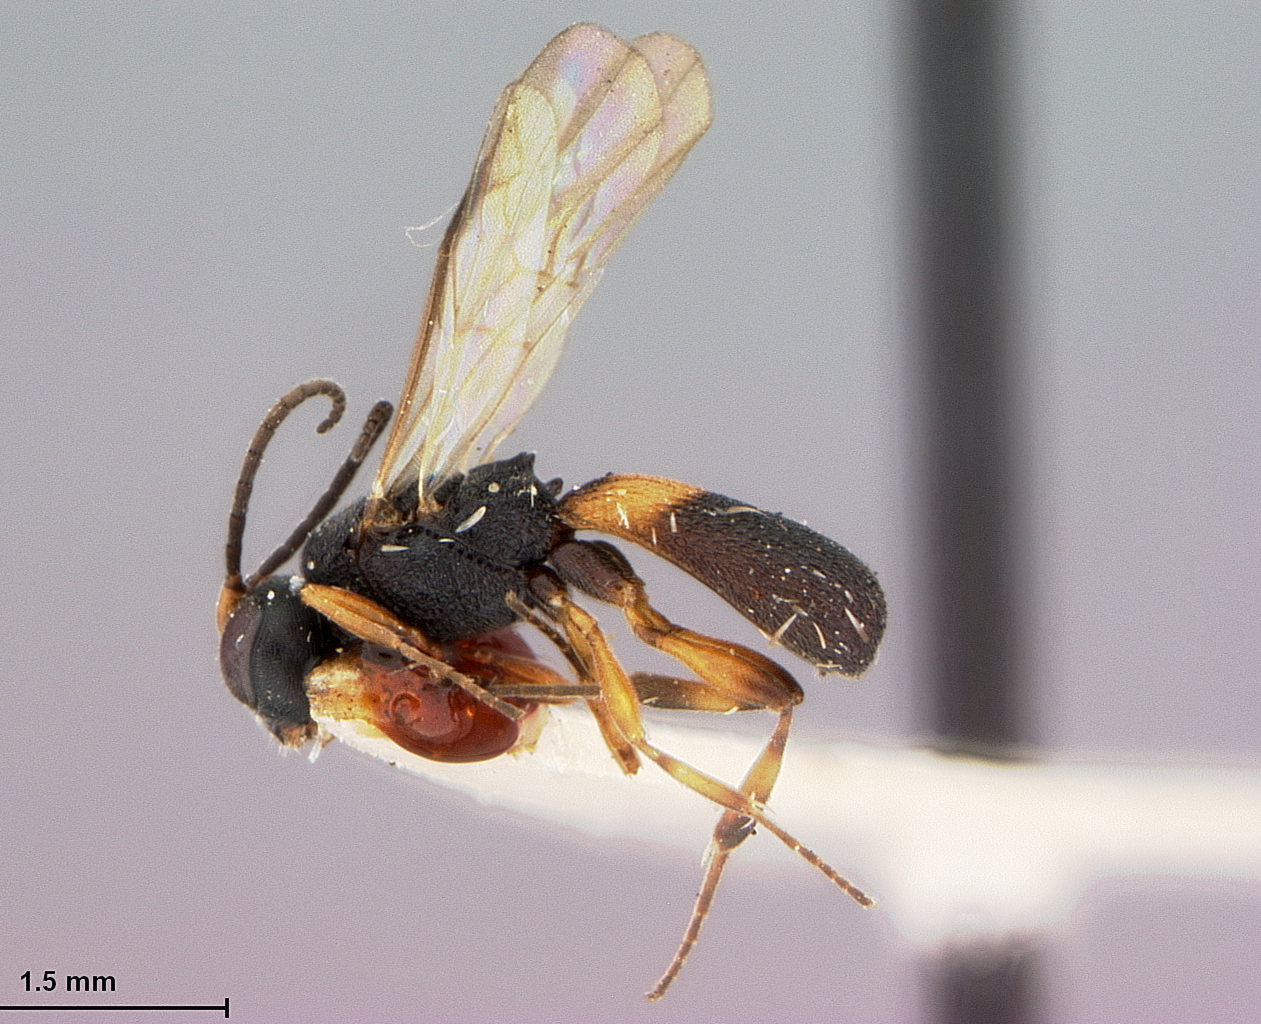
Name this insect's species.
Chelonus caulicola
